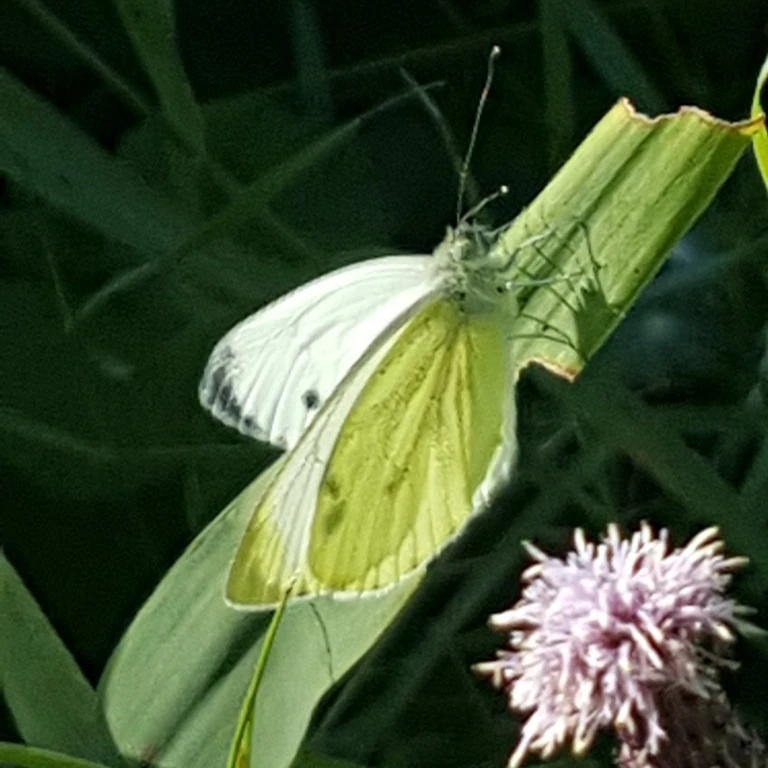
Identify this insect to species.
Pieris napi
